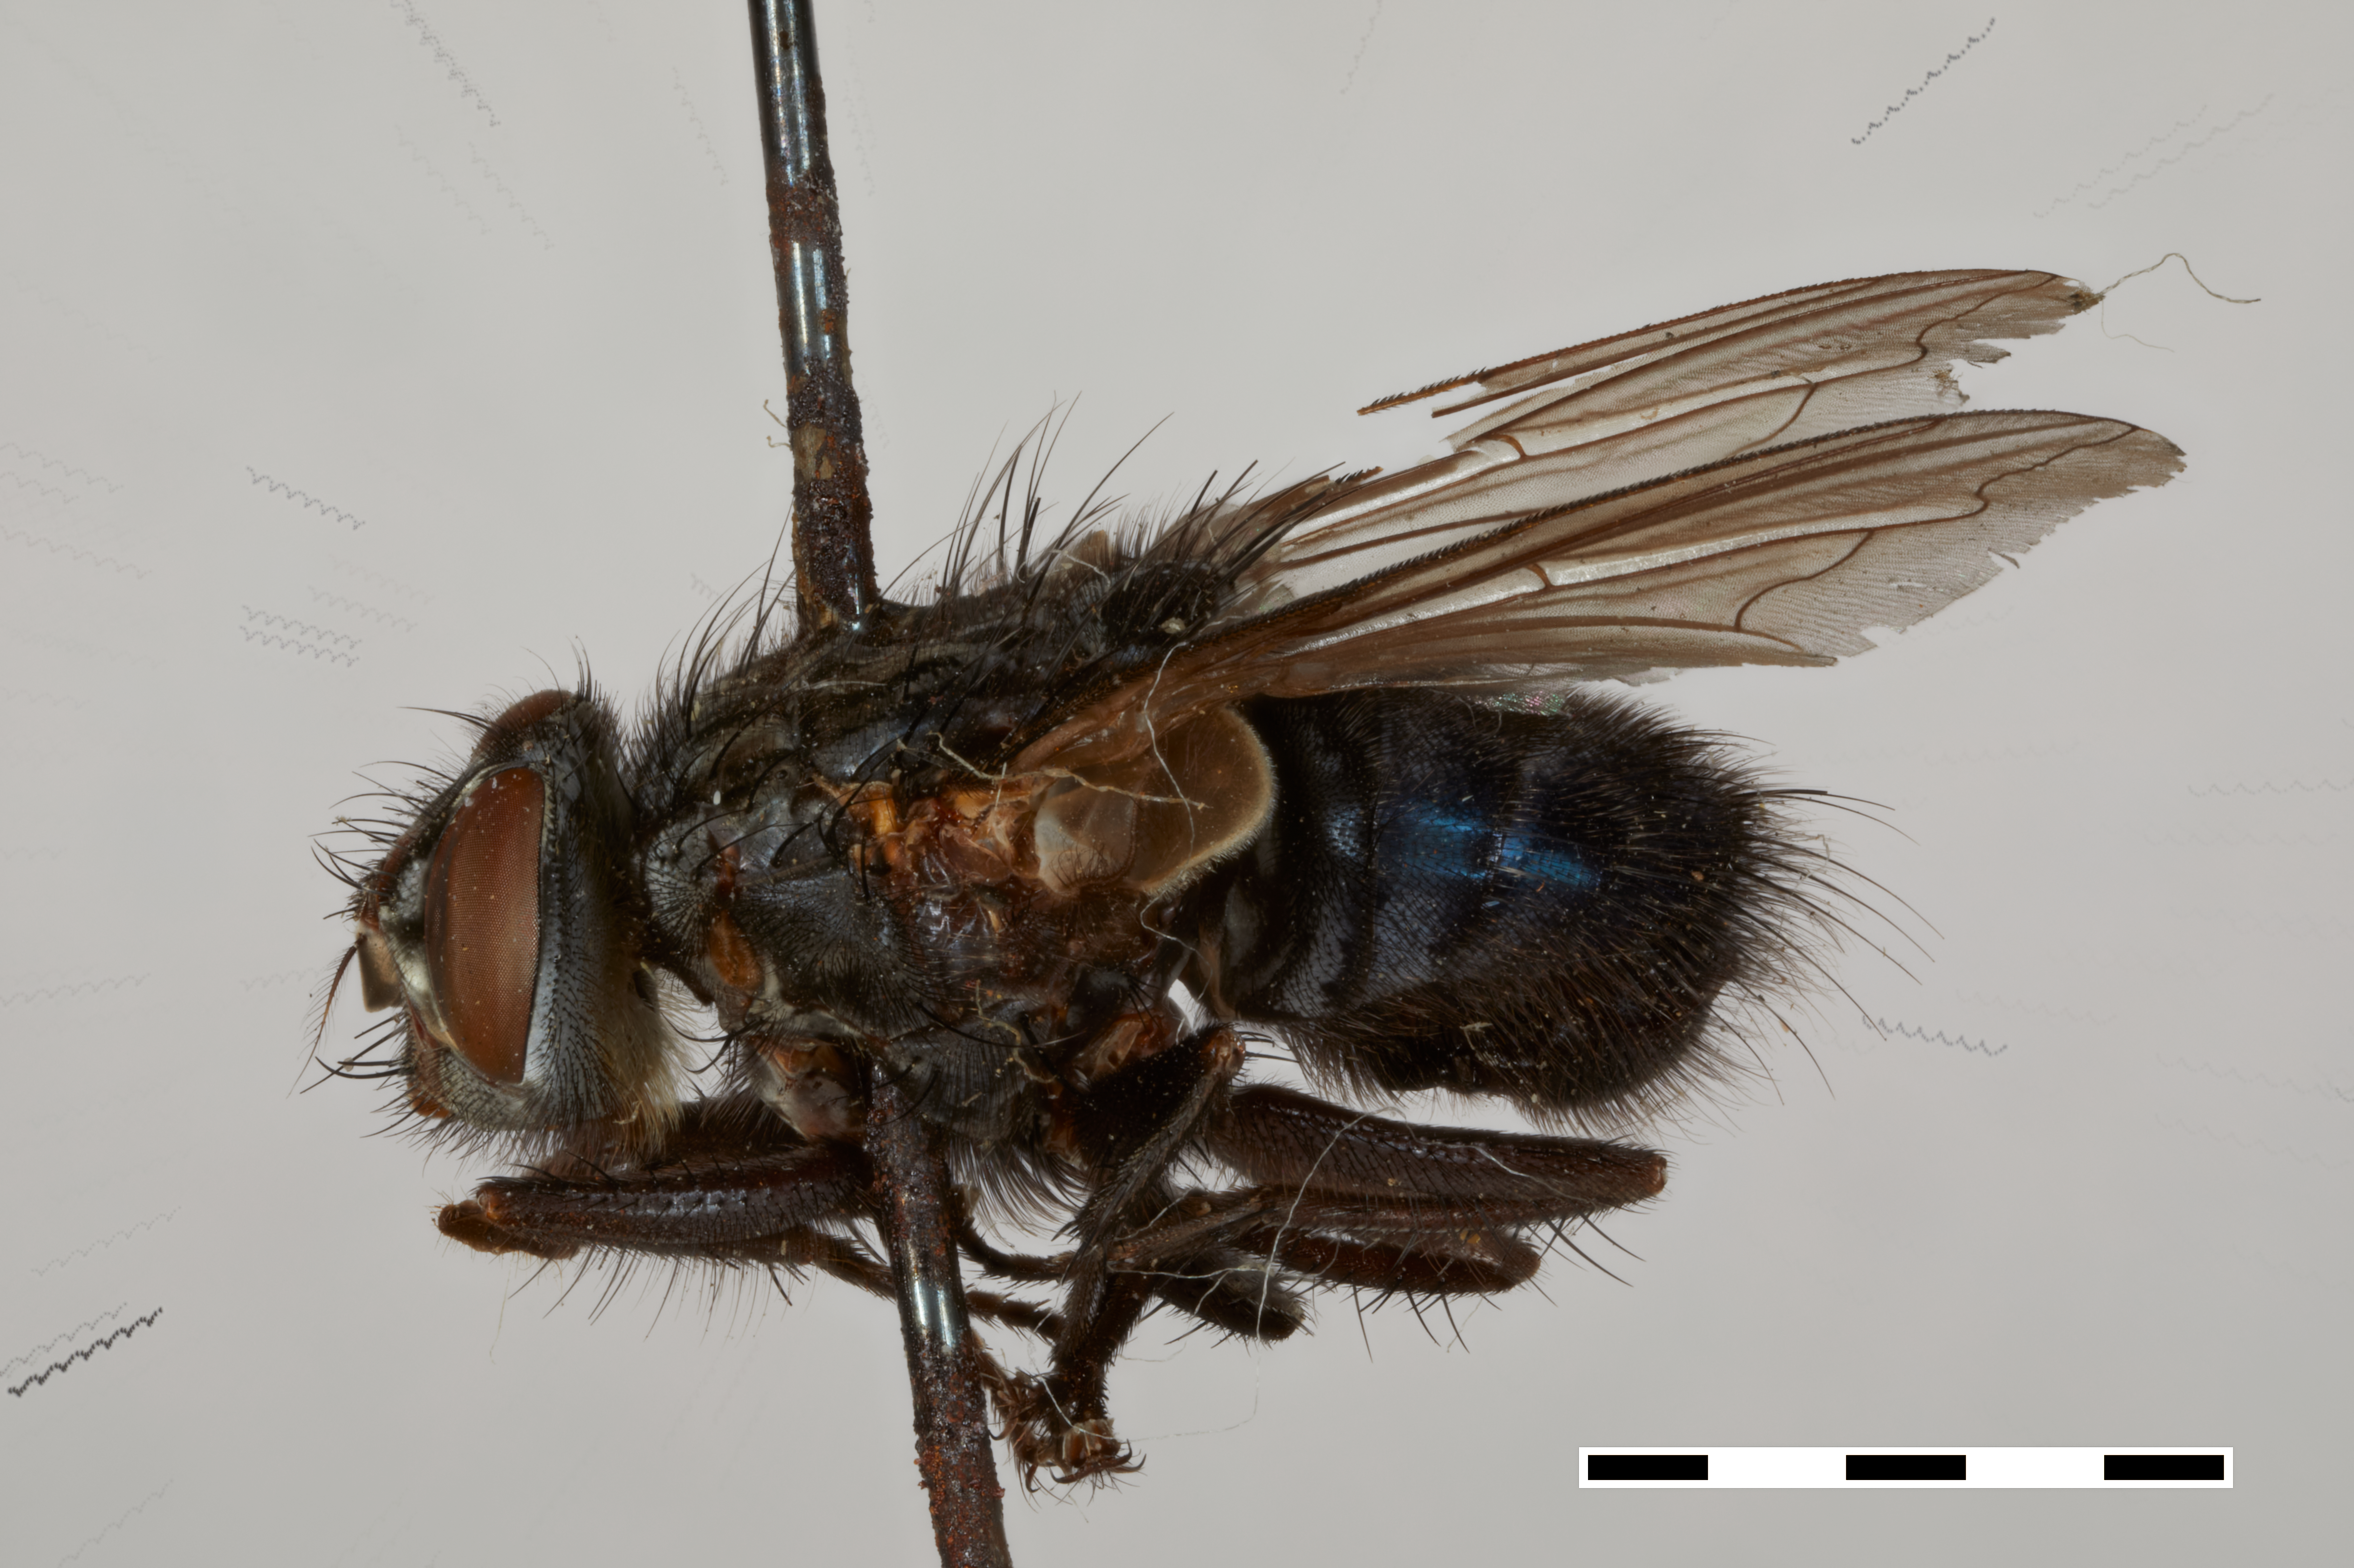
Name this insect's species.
Calliphora grahami (also Aldrichina grahami)
